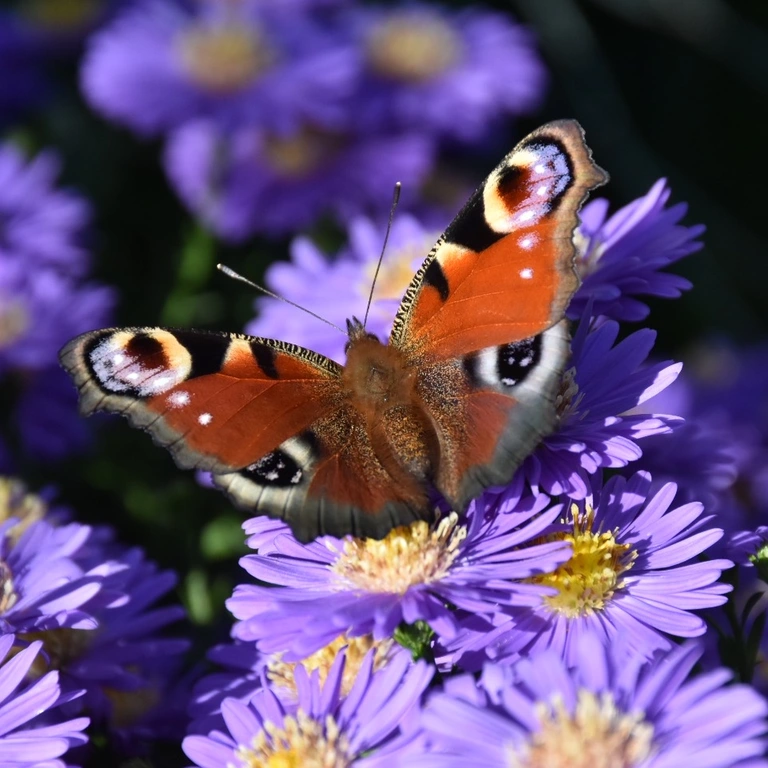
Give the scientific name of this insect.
Aglais io
